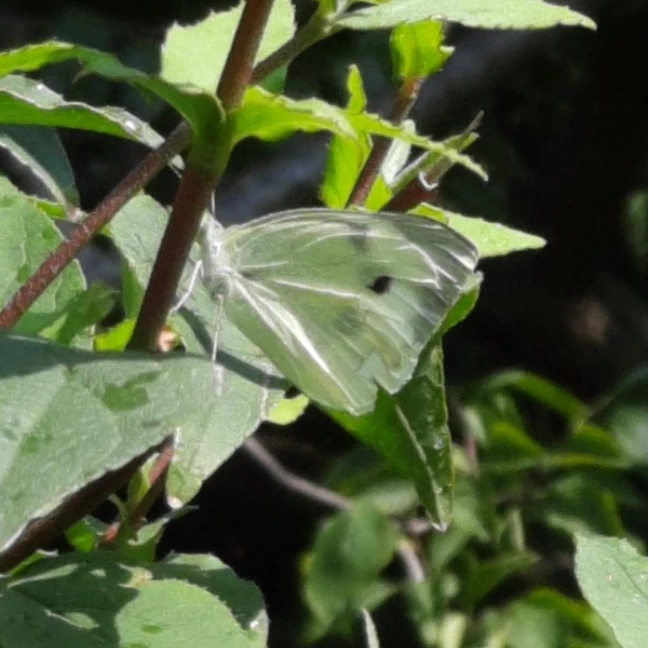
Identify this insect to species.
Pieris brassicae
